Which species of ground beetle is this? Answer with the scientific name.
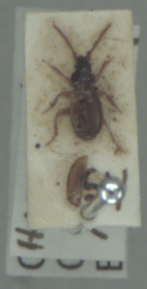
Trechus obtusus
